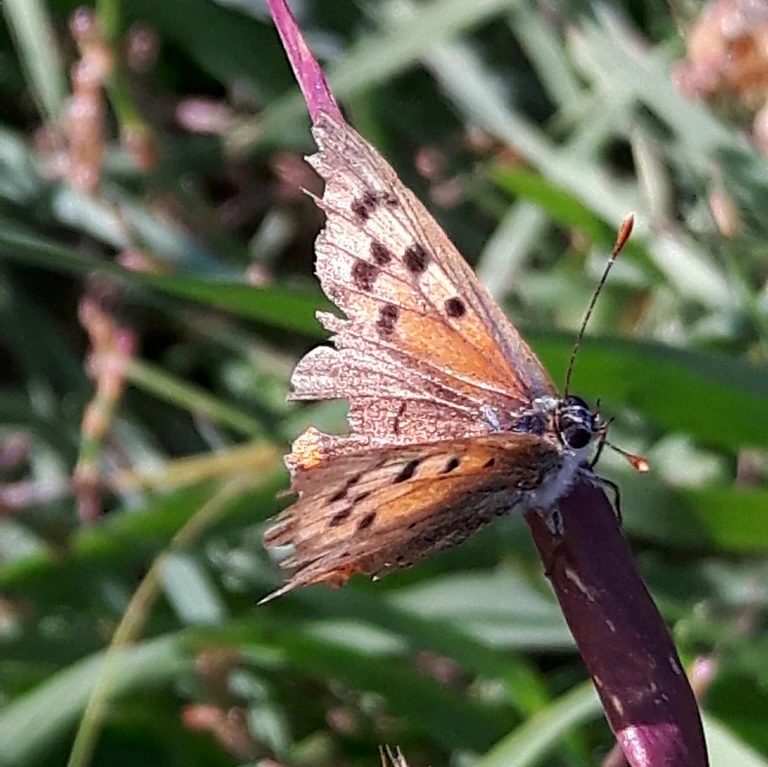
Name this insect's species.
Lycaena phlaeas
